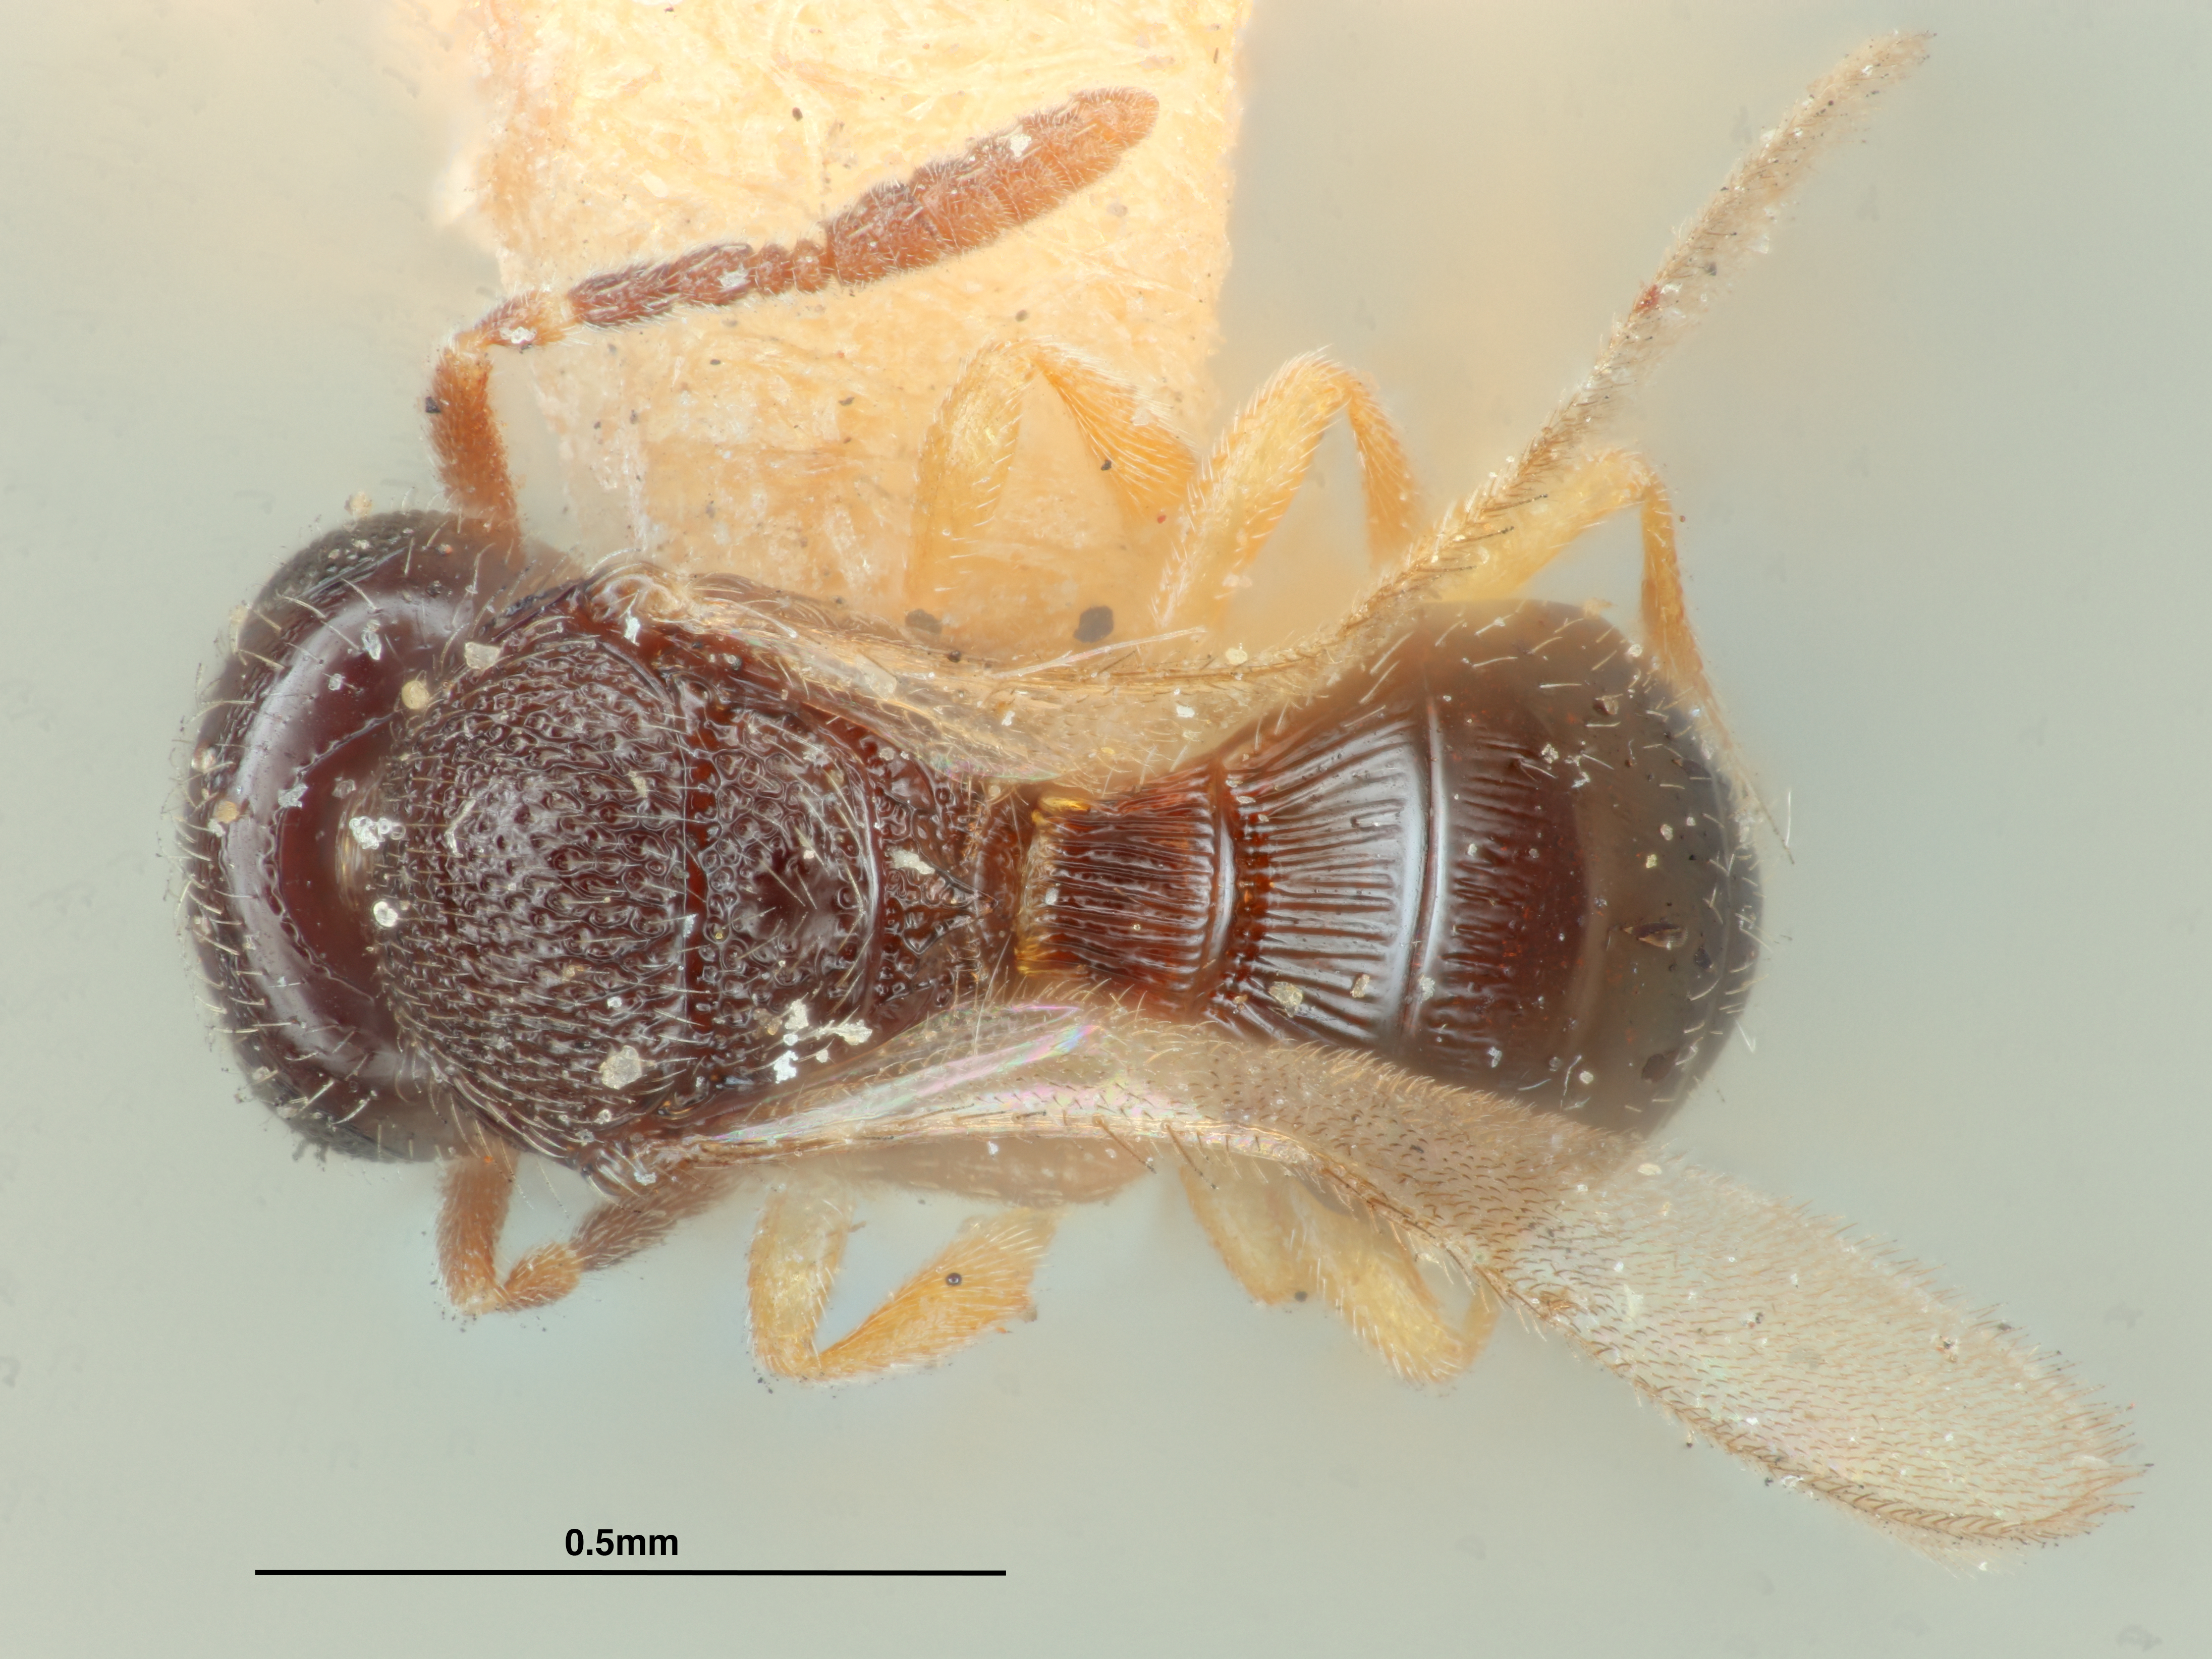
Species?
Trimorus xanthopus
